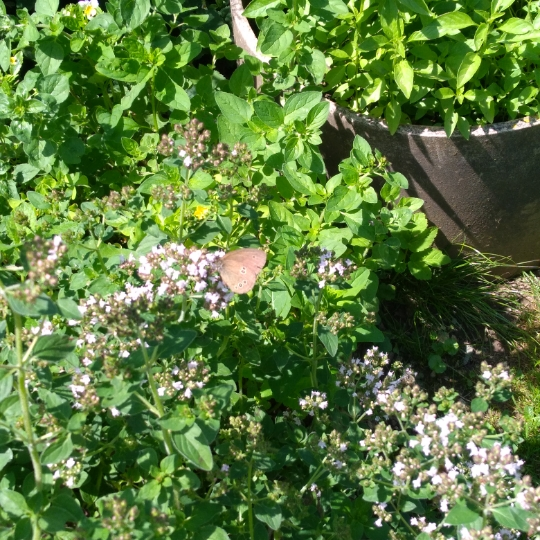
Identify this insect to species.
Aphantopus hyperantus
